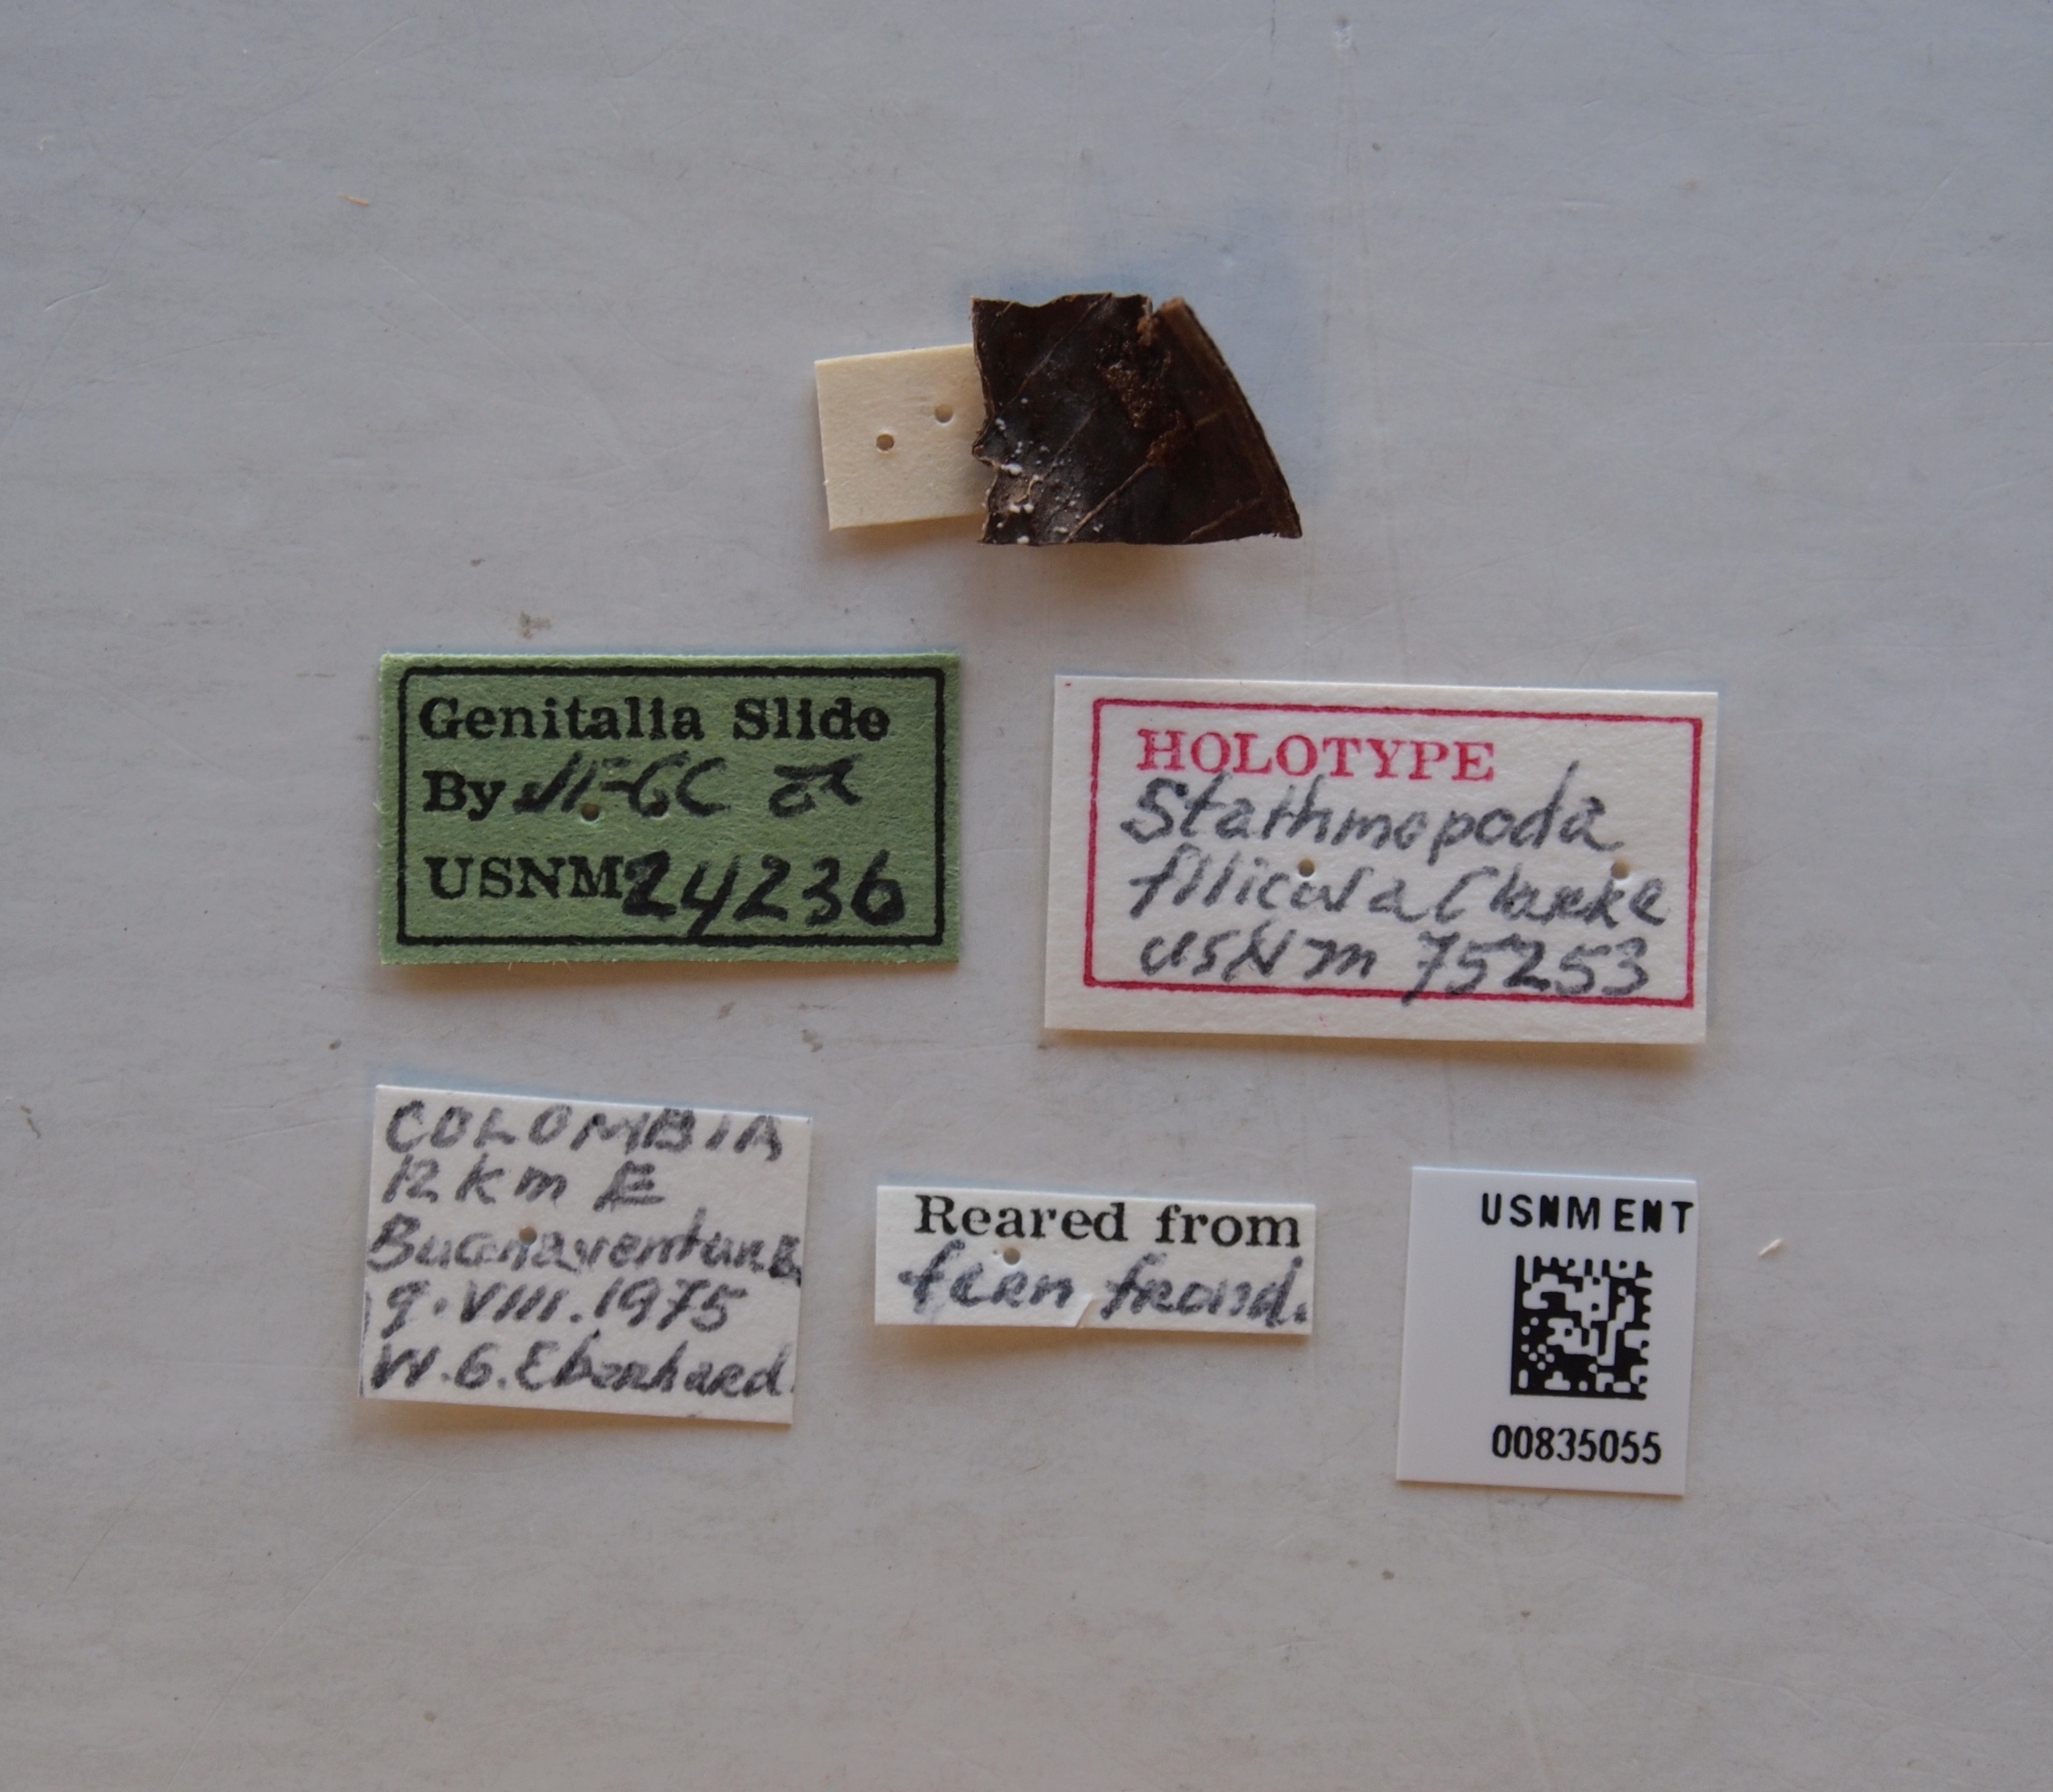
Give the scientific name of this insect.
Stathmopoda filicula
